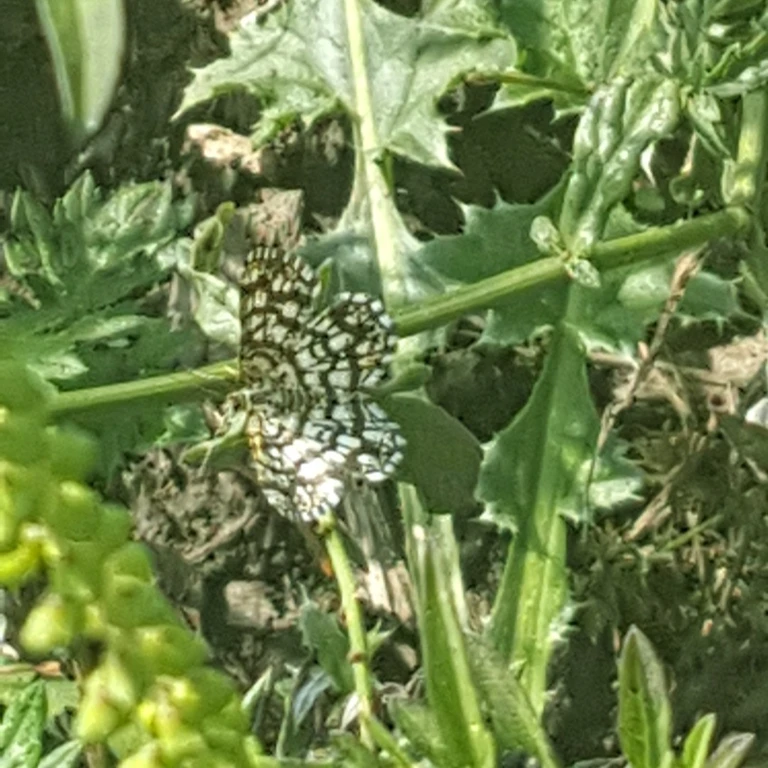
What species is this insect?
Chiasmia clathrata
